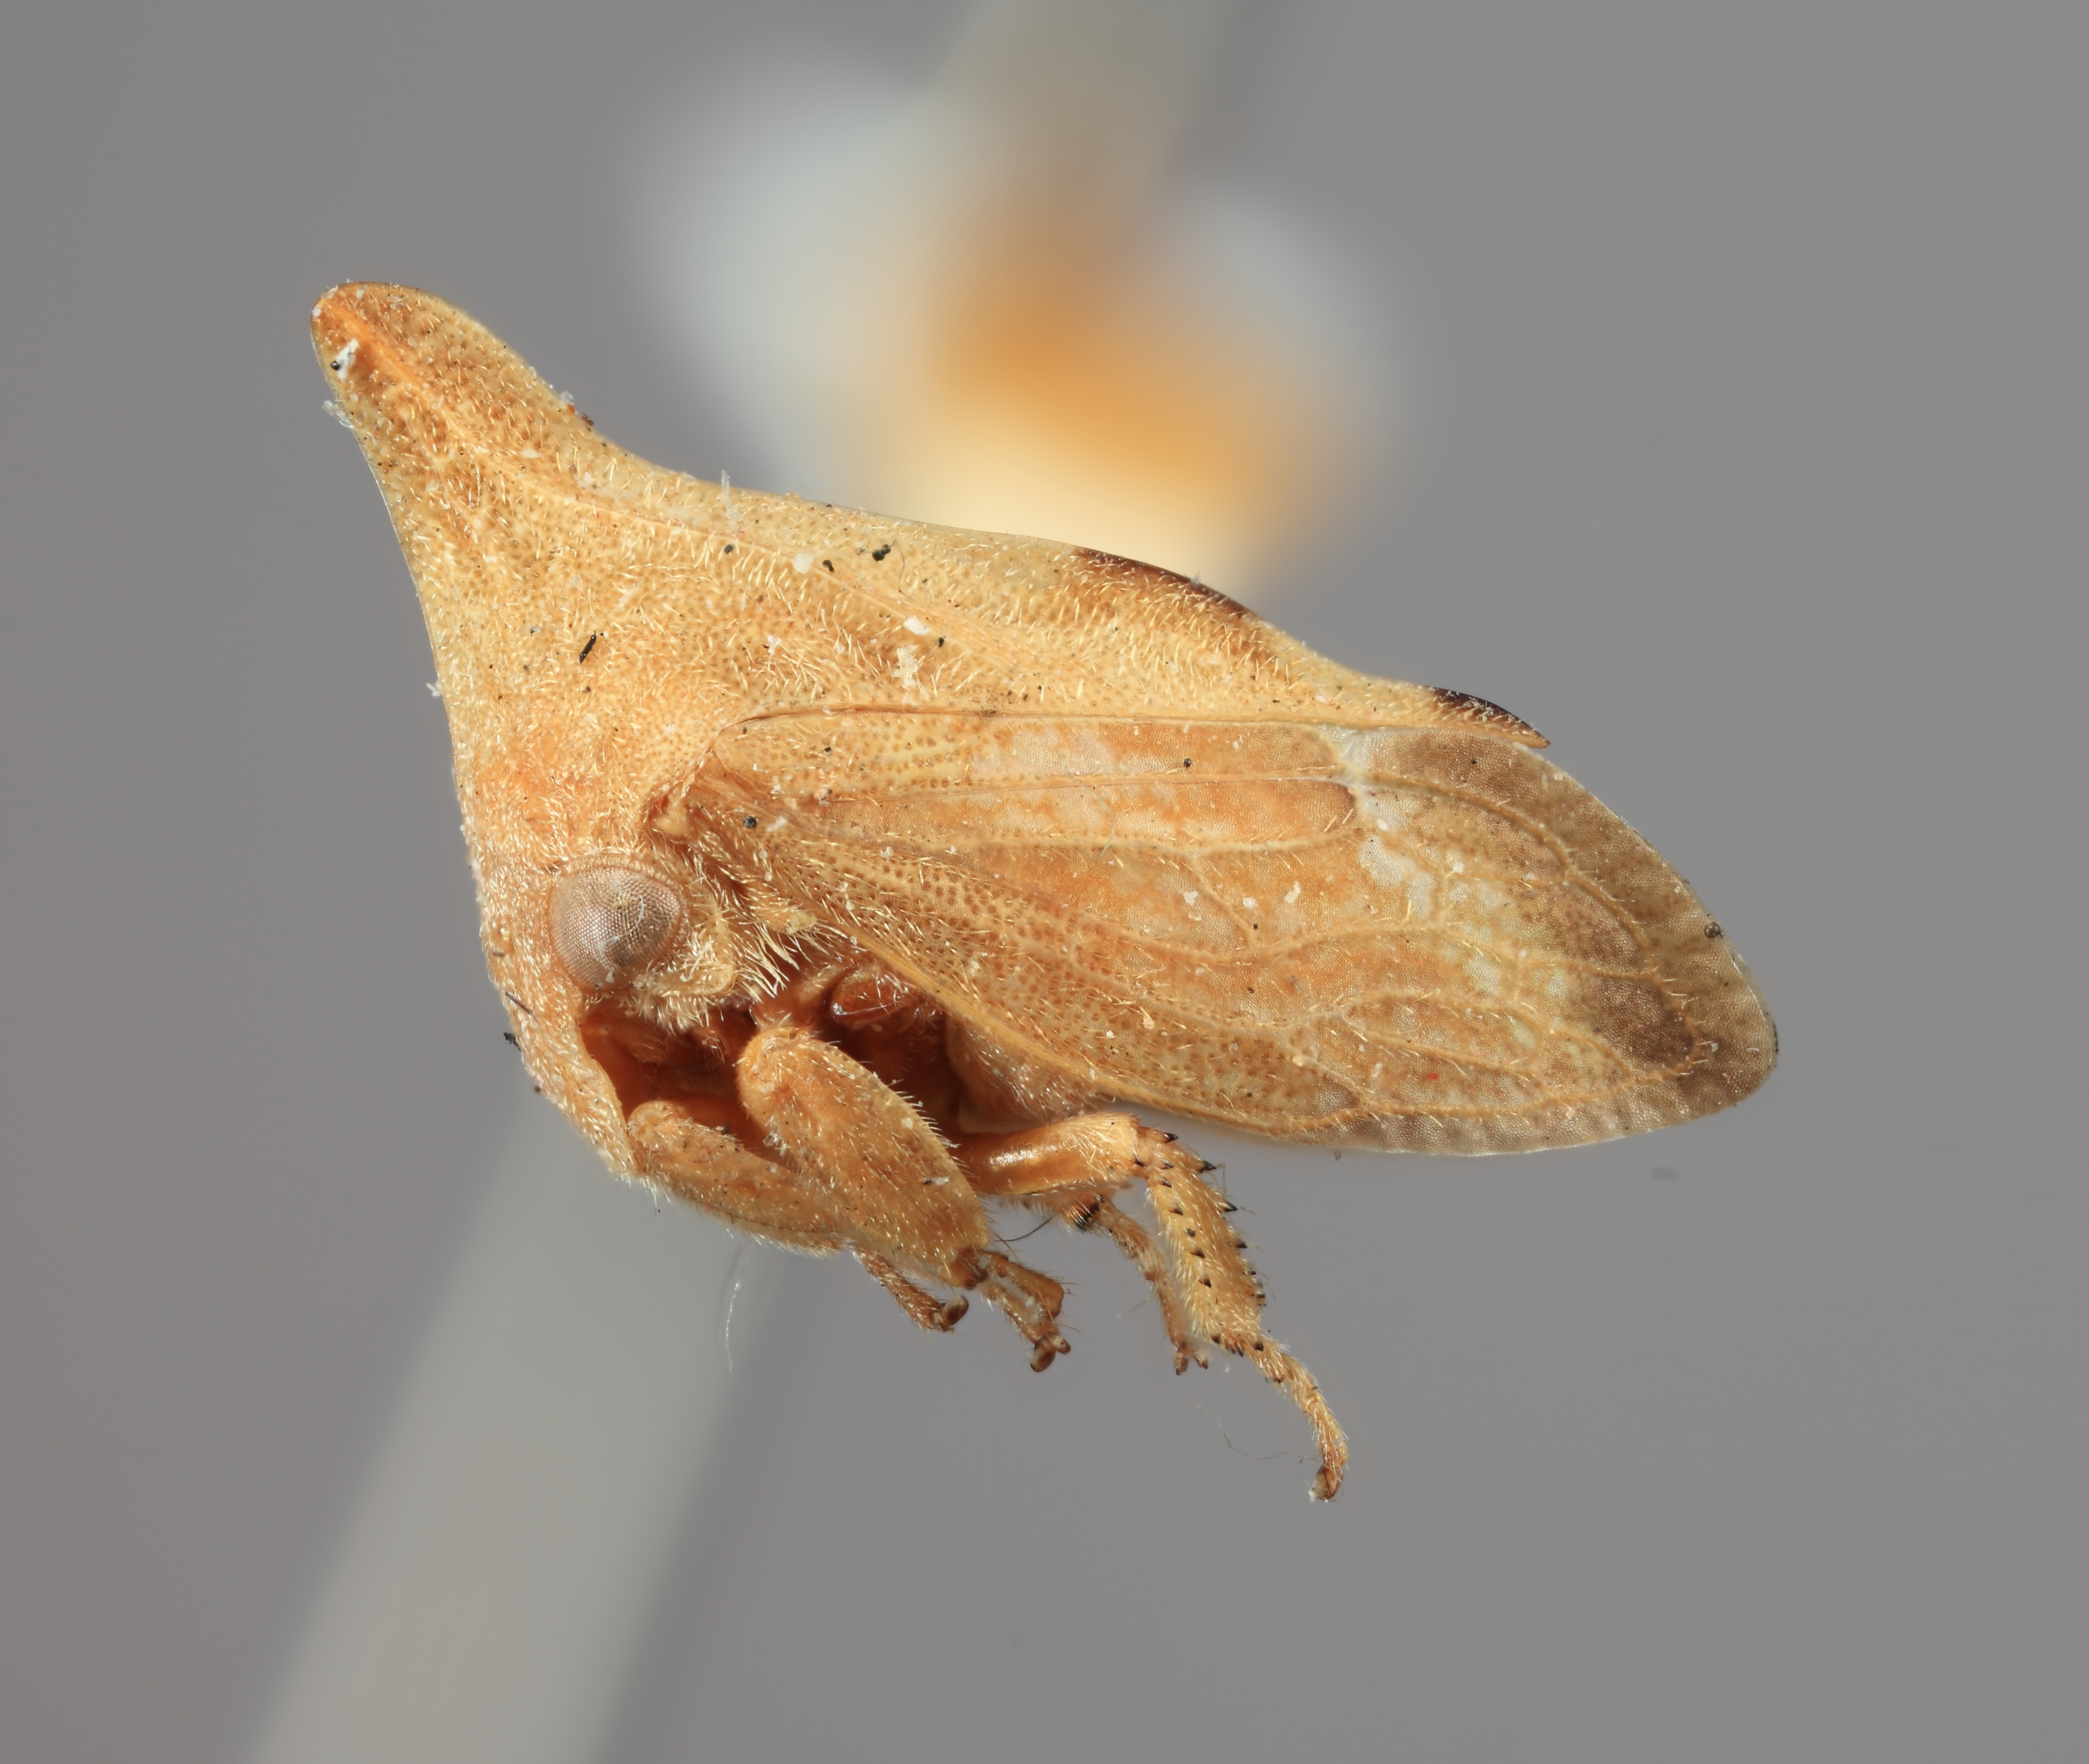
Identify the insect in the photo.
Tritropidia utahensis
